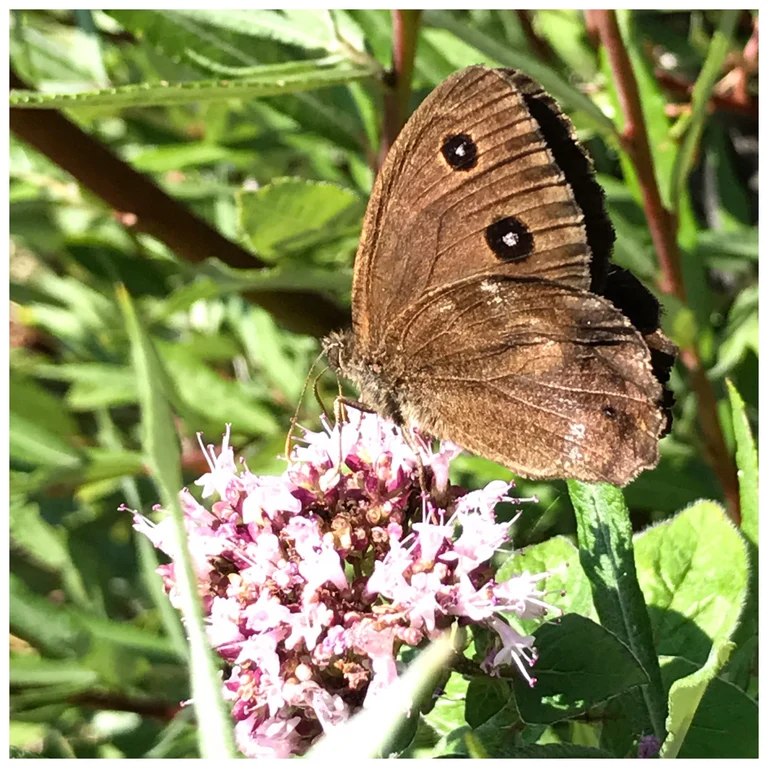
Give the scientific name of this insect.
Minois dryas
